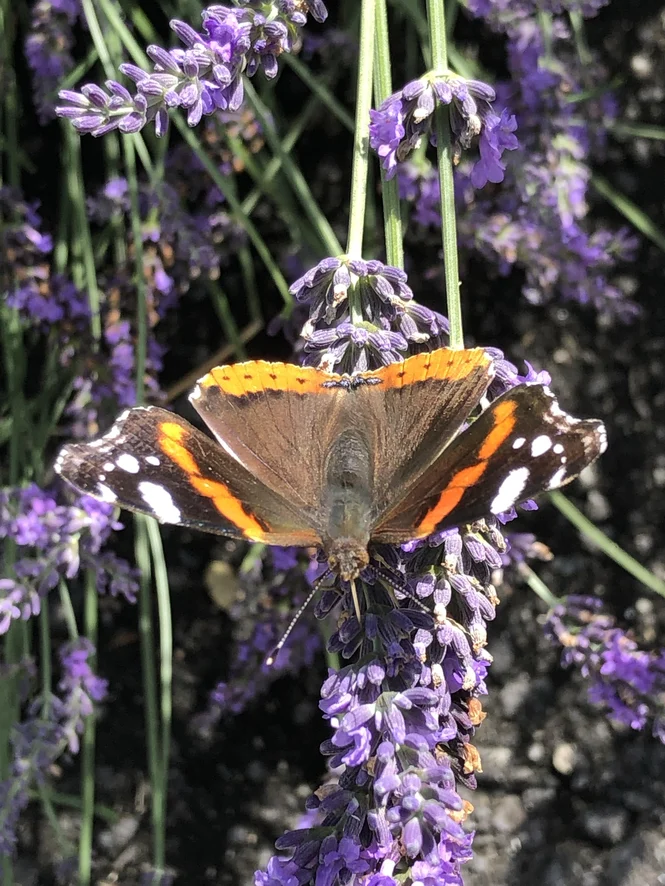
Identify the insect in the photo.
Vanessa atalanta
